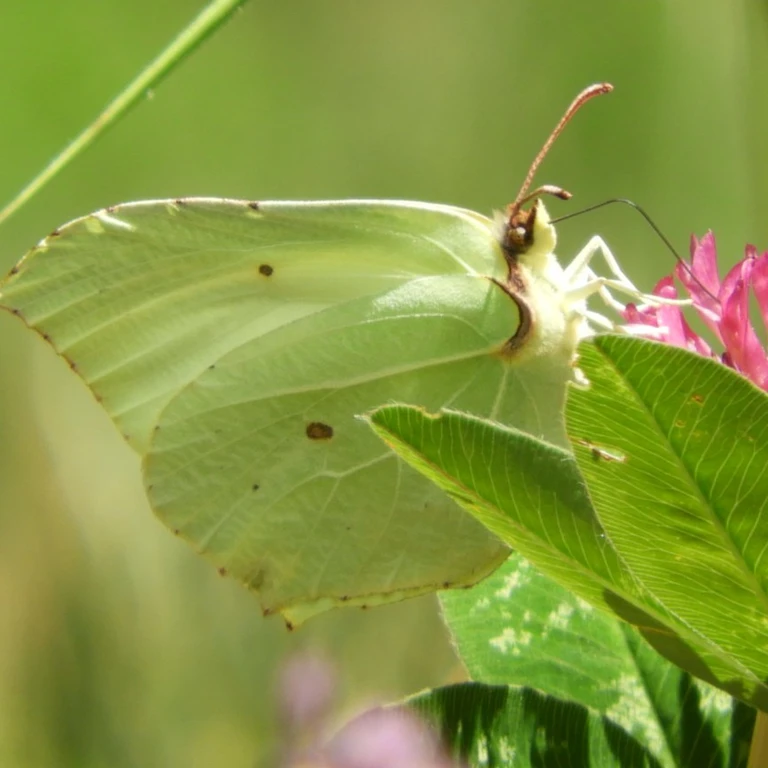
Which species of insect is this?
Gonepteryx rhamni
